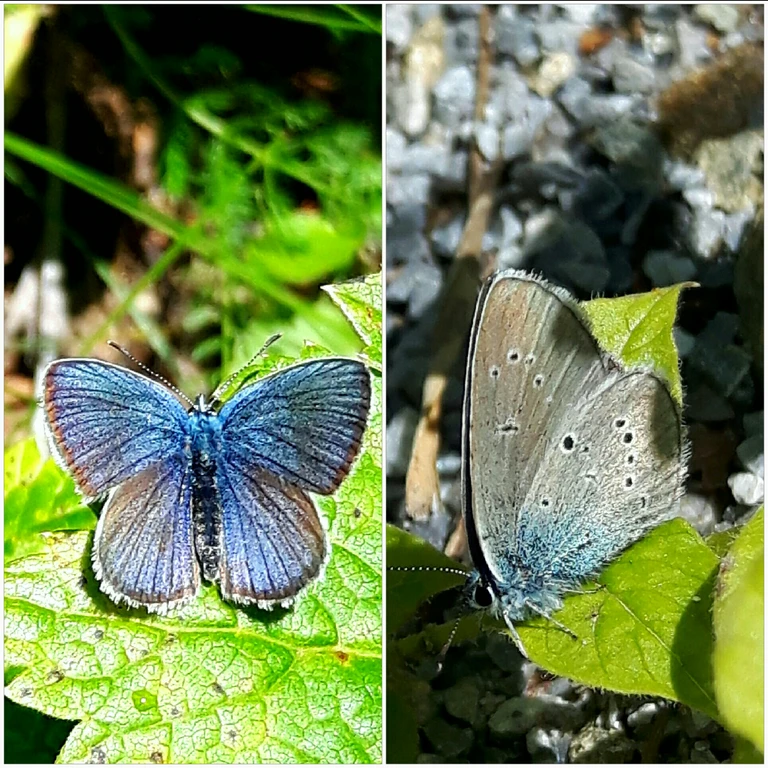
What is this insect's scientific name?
Cyaniris semiargus
